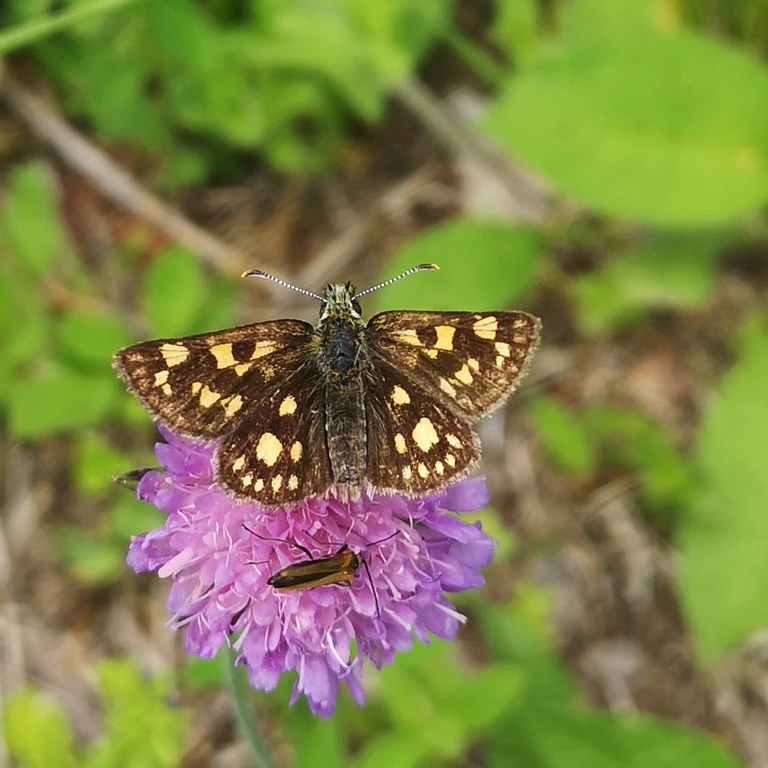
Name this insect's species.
Carterocephalus palaemon
